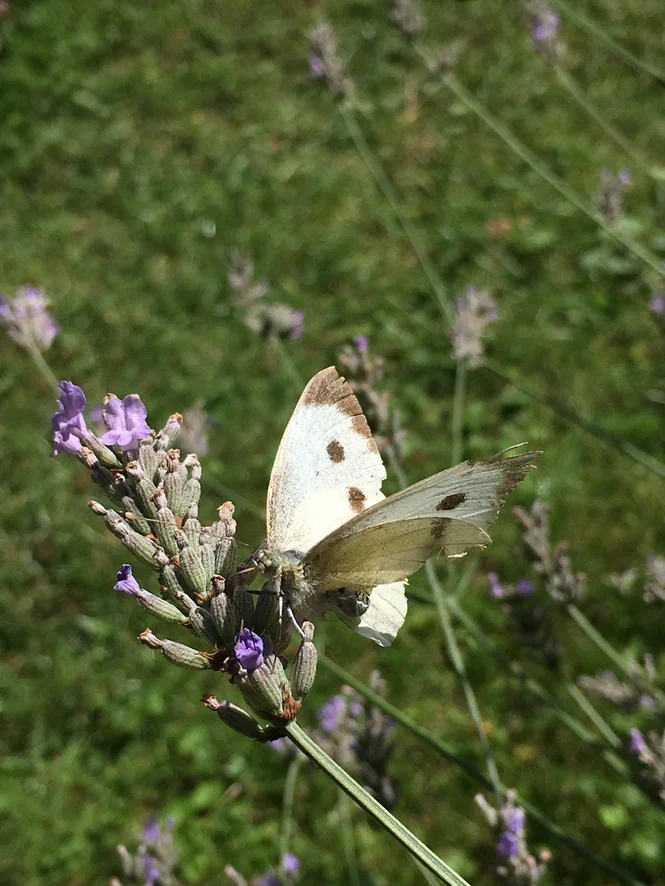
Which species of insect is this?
Pieris brassicae
